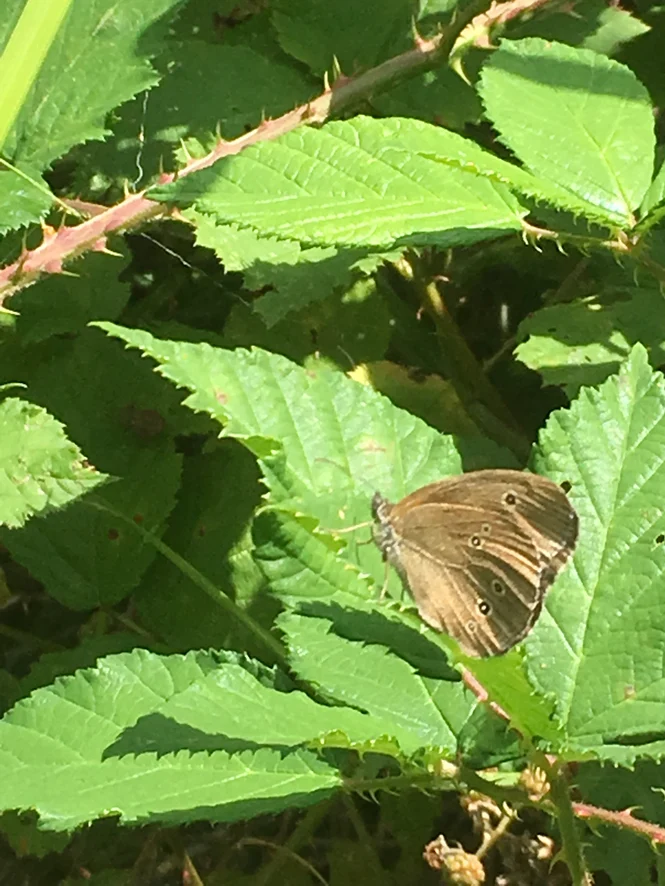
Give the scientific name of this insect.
Aphantopus hyperantus
